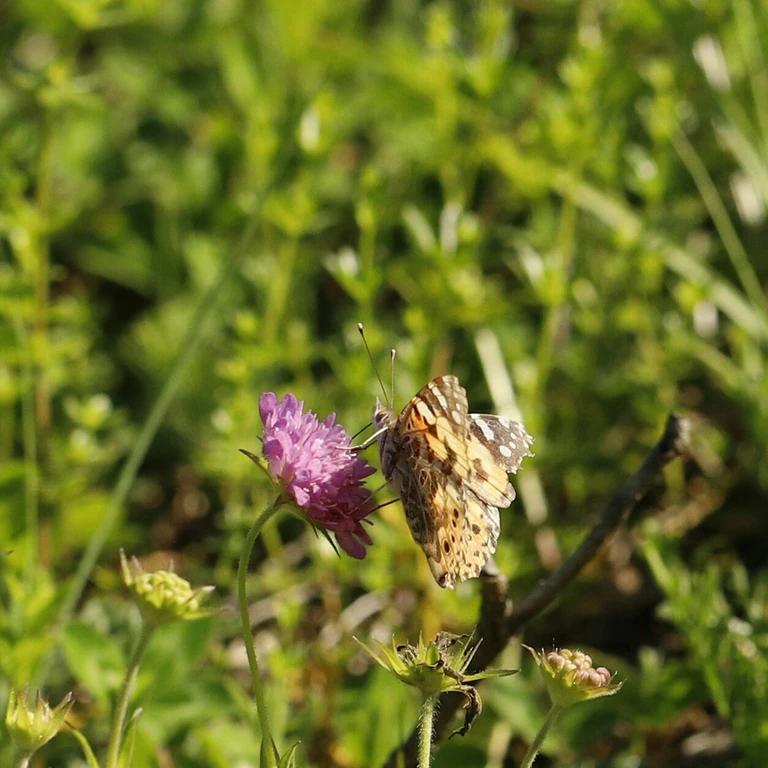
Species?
Vanessa cardui
